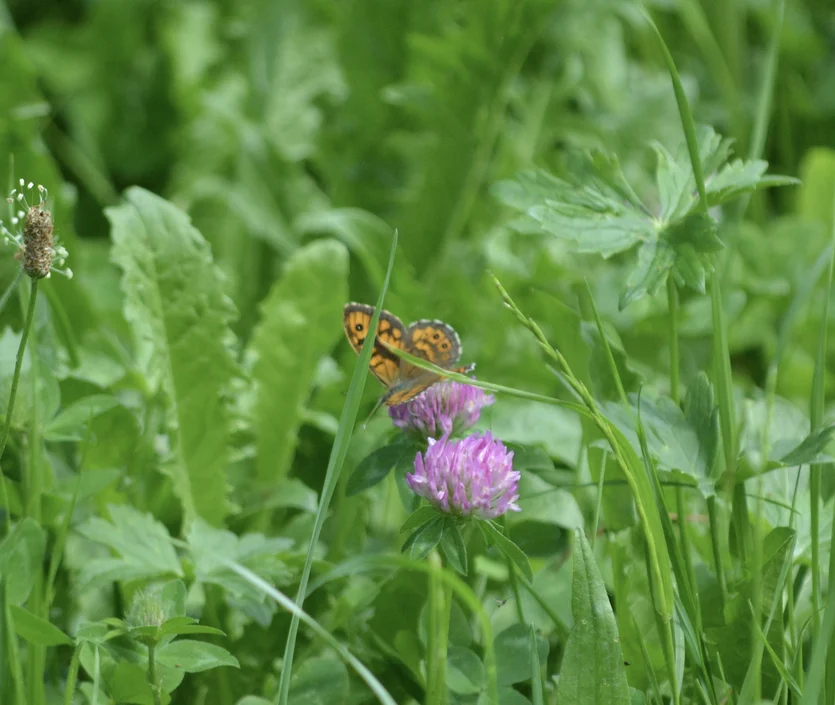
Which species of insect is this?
Lasiommata megera (also Pararge megera)
